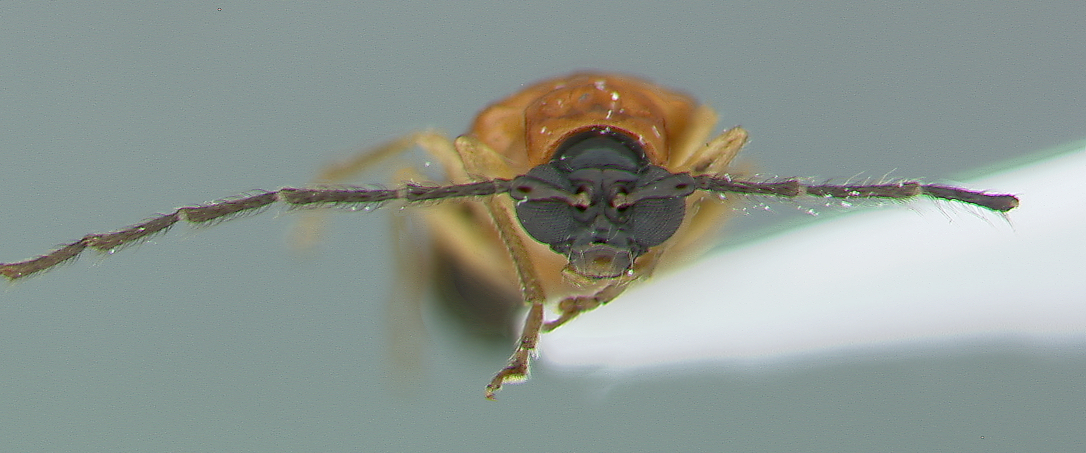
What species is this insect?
Hyphaenia konstantinovi
